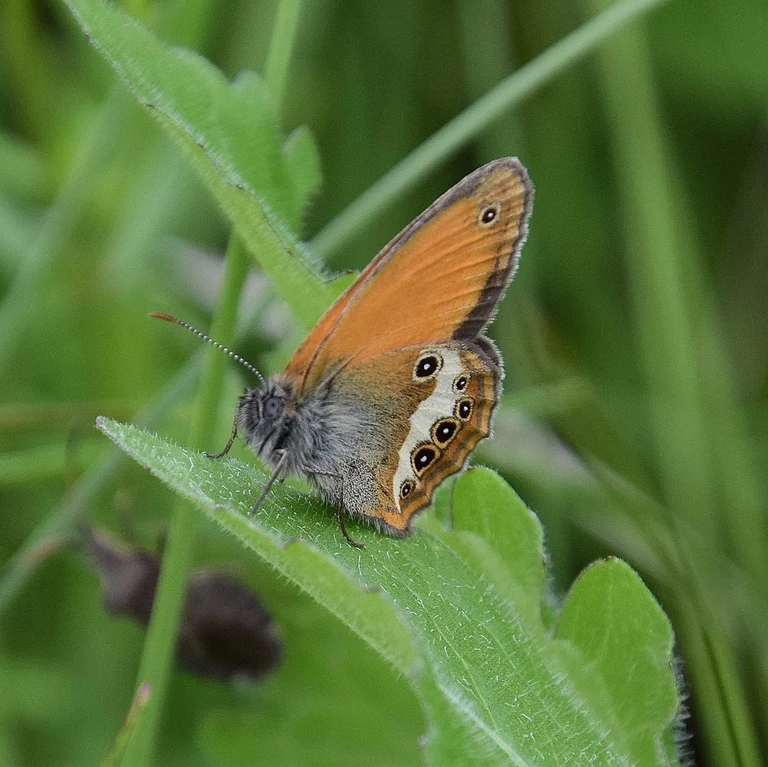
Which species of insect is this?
Coenonympha arcania
